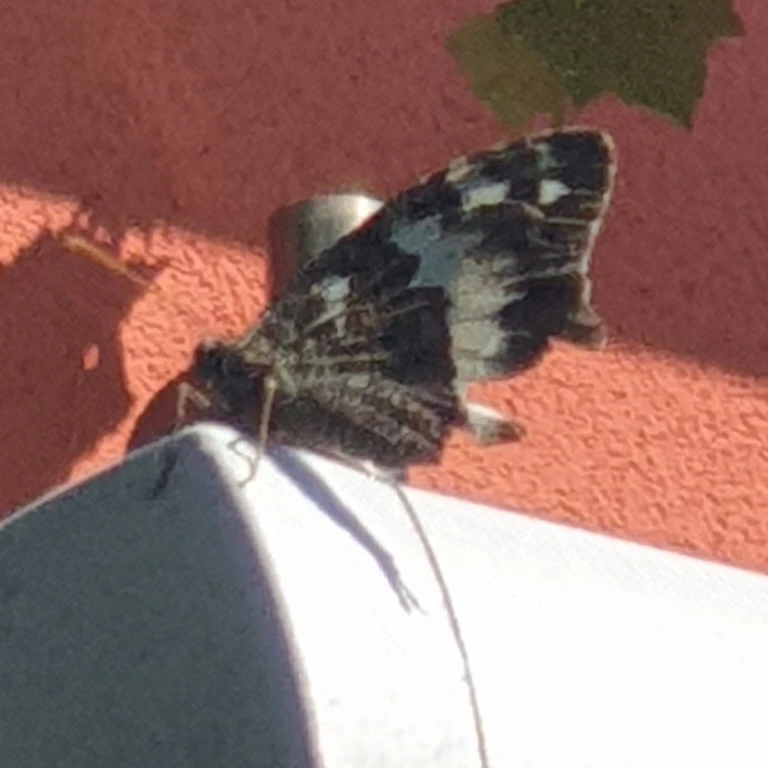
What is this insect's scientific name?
Brintesia circe
